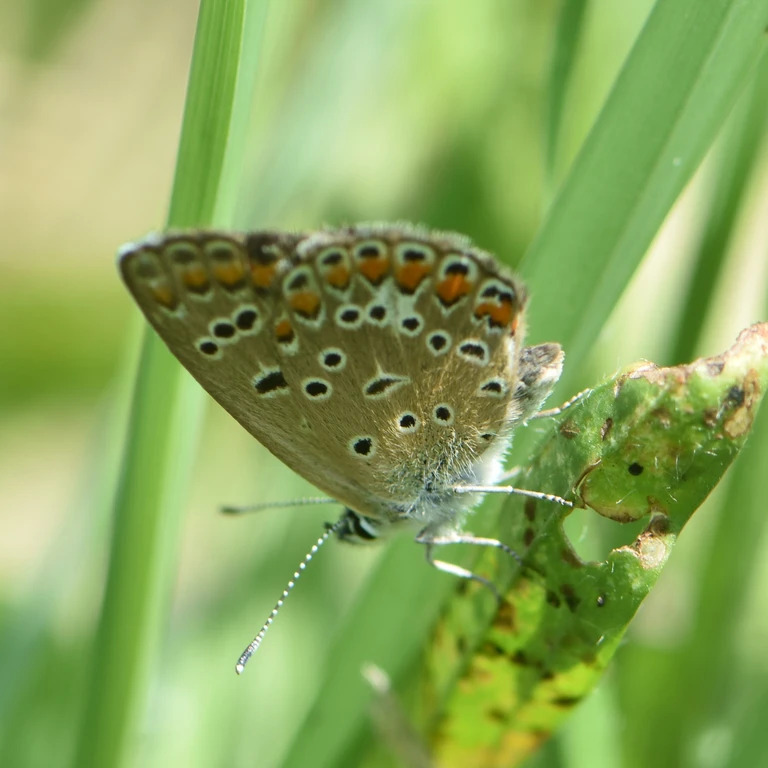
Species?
Polyommatus icarus
